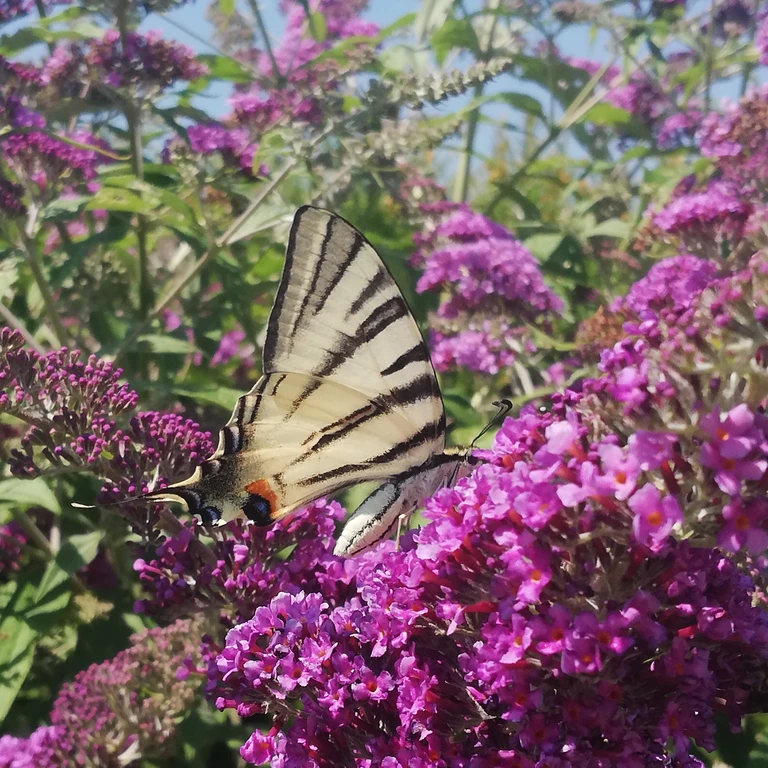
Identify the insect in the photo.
Iphiclides podalirius
